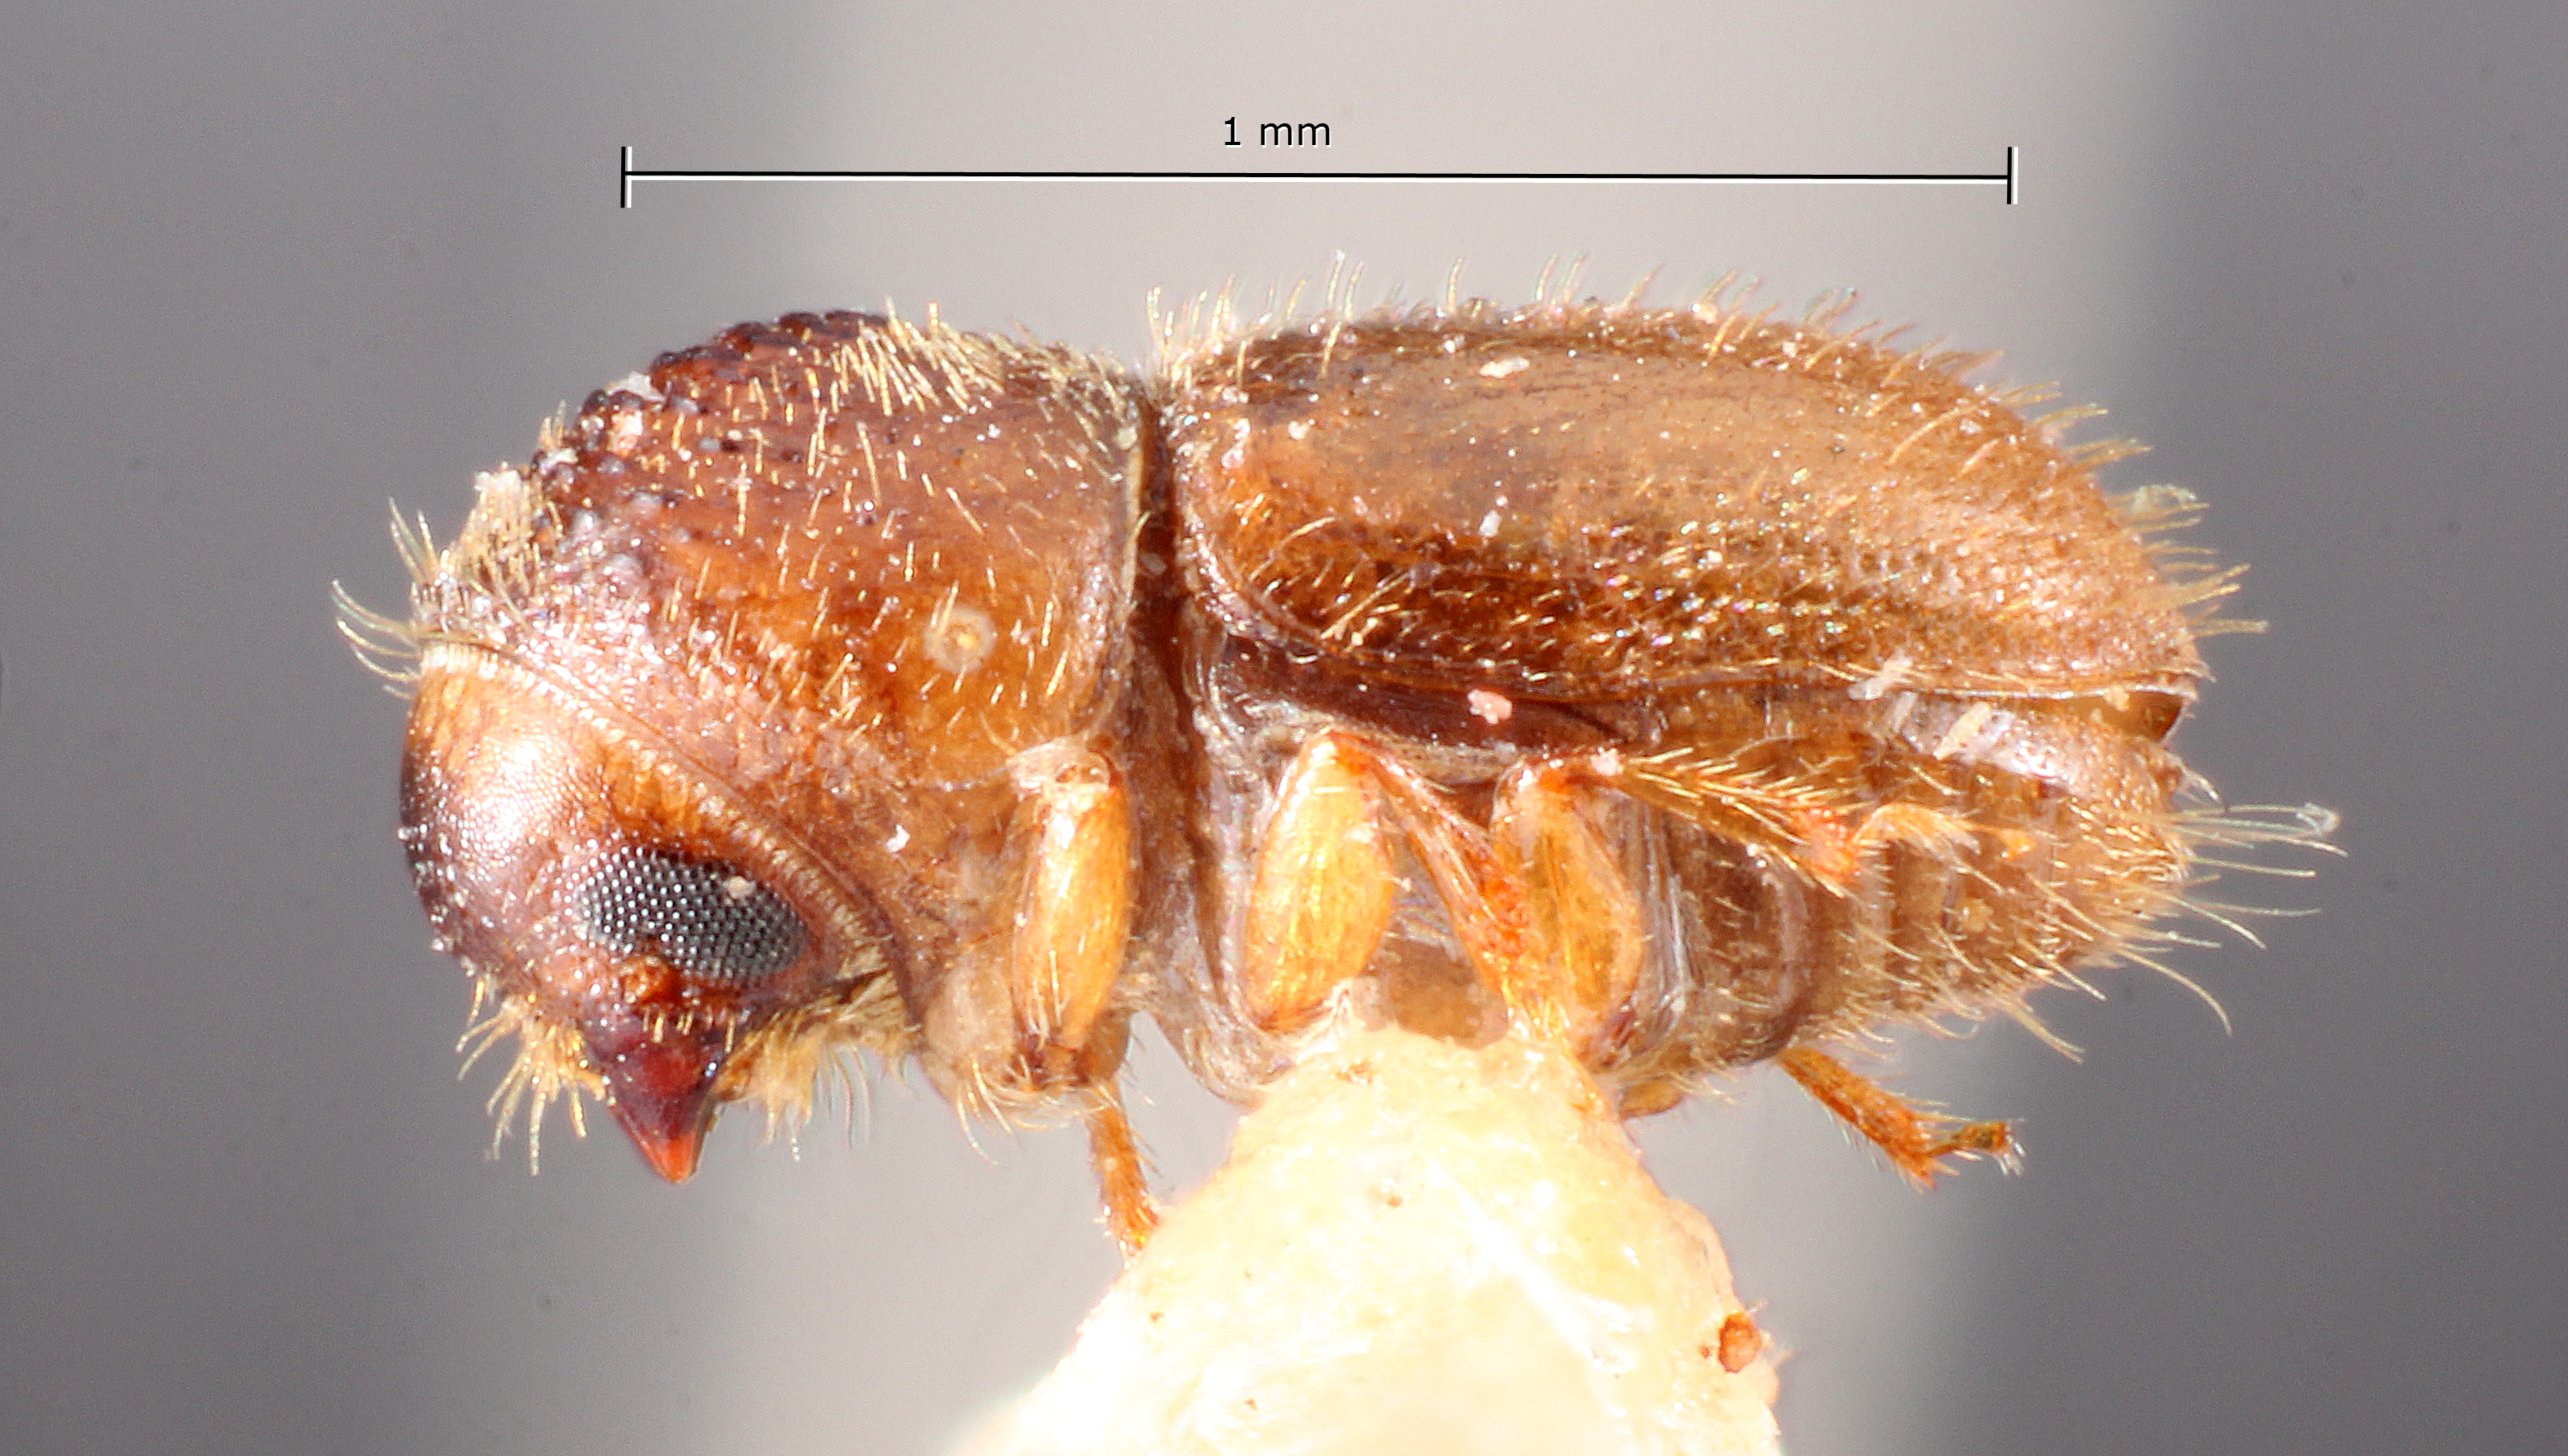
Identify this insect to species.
Margadillius margadilaonis
